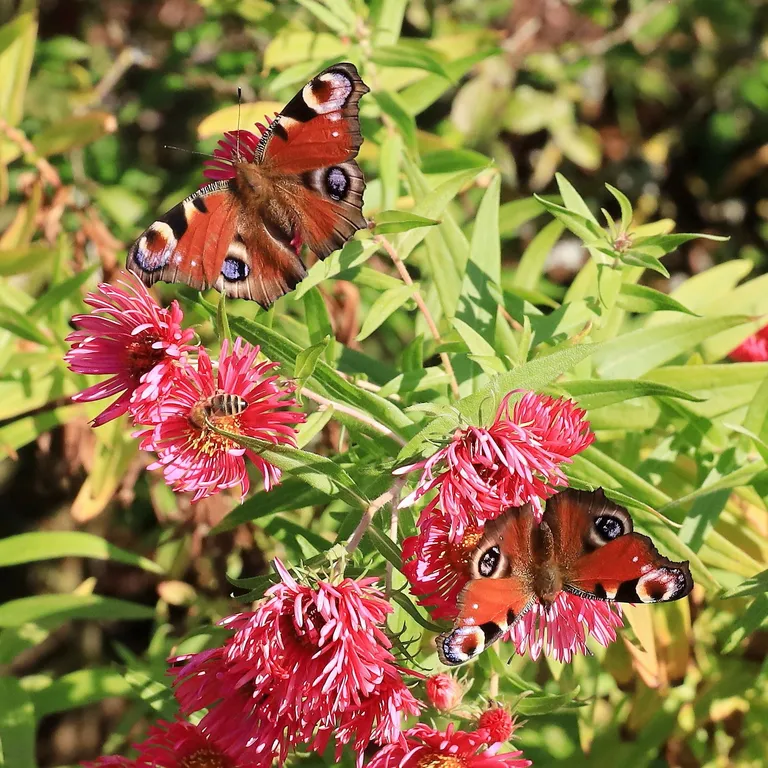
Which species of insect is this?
Aglais io
